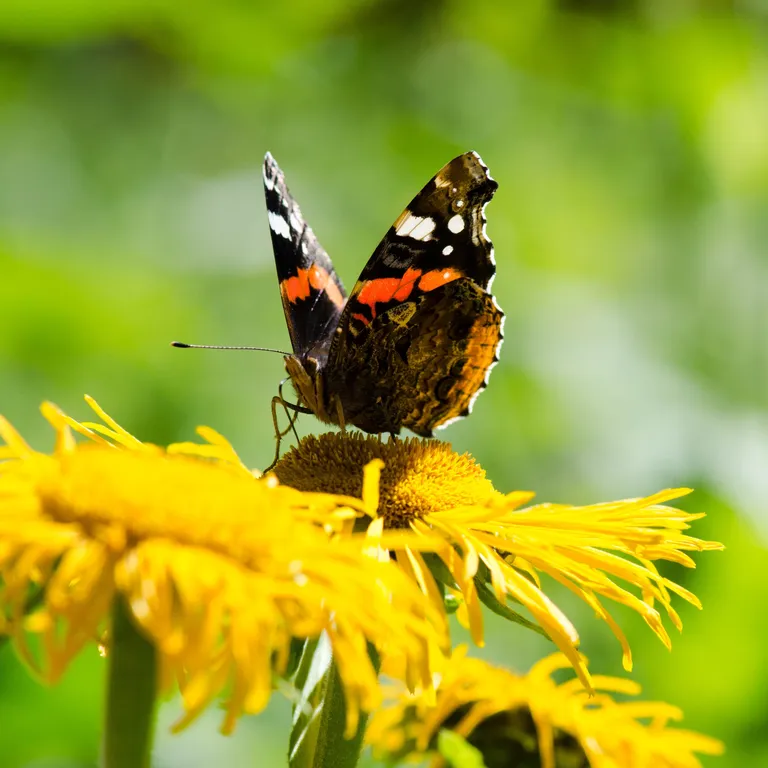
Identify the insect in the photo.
Vanessa atalanta
